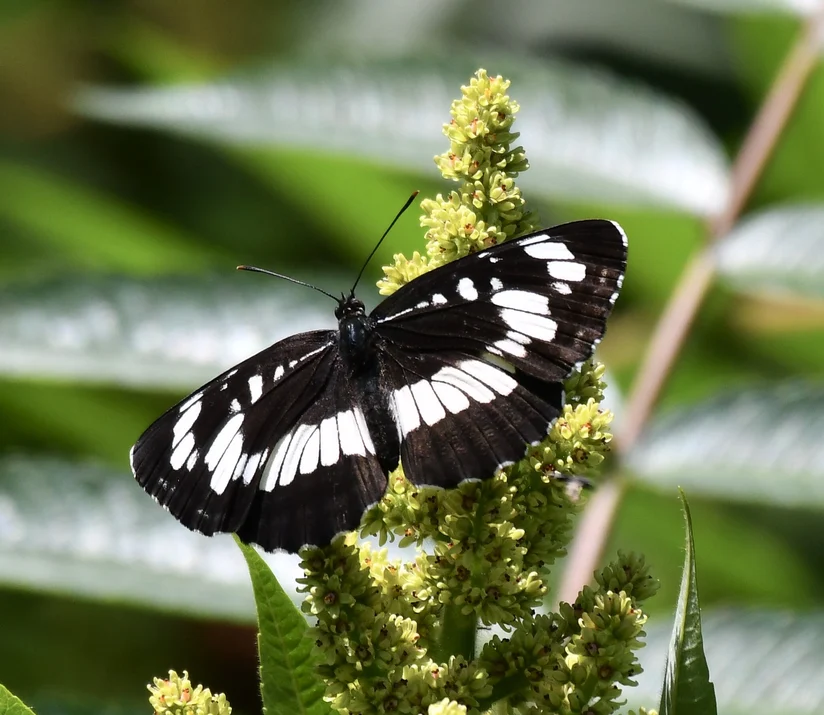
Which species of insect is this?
Neptis rivularis
